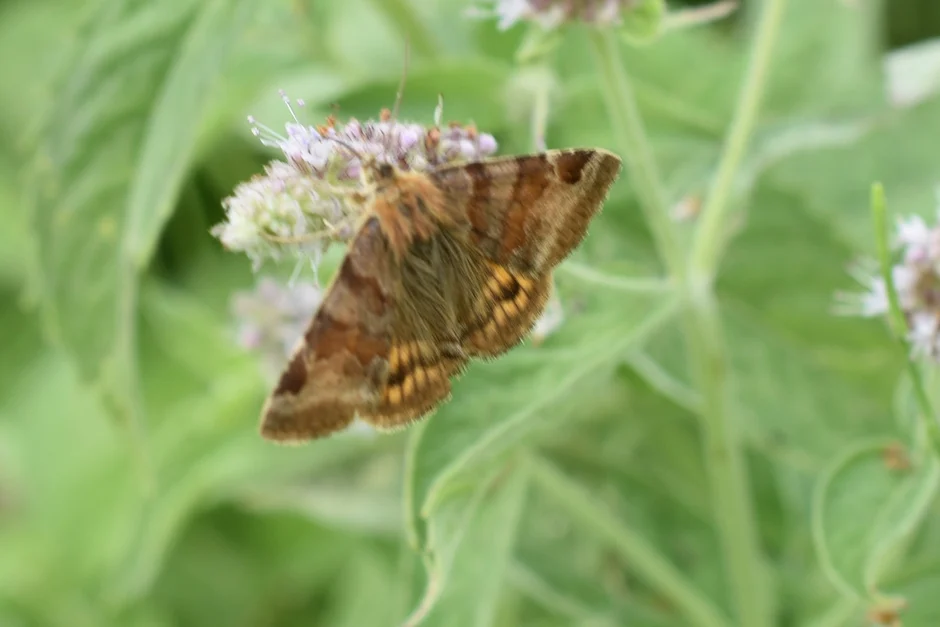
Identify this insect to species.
Euclidia glyphica
